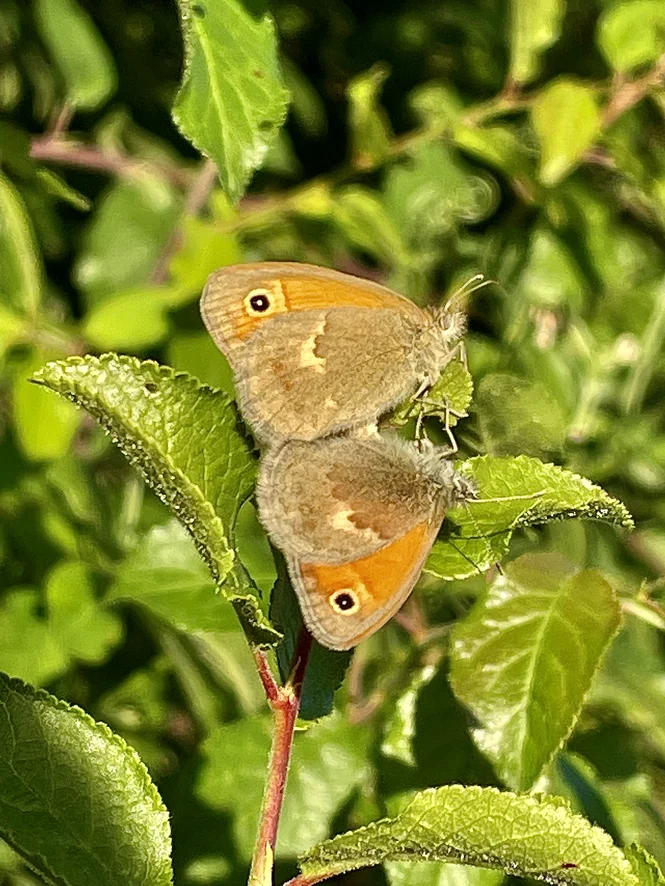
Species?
Coenonympha pamphilus
